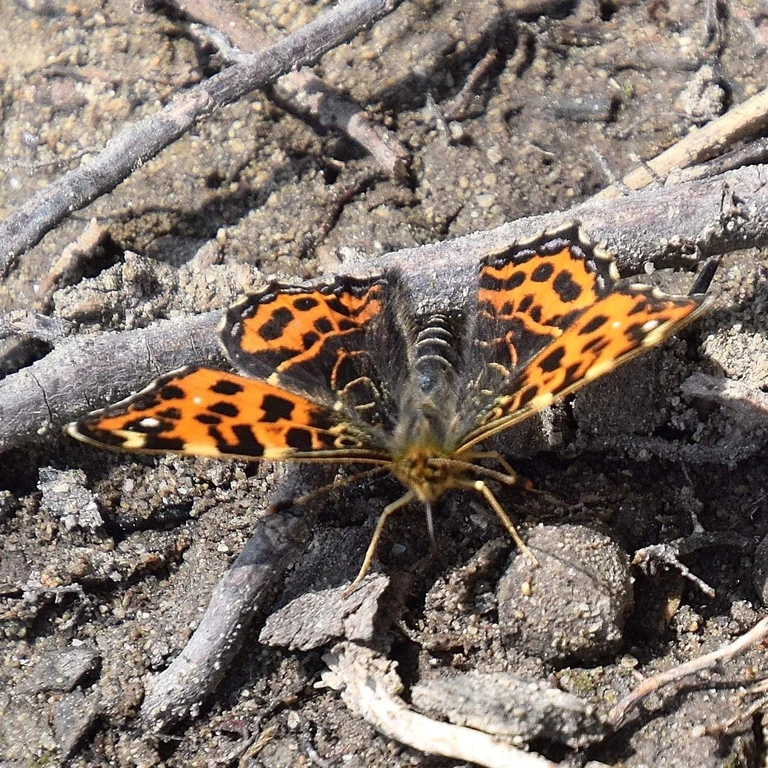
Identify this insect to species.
Araschnia levana
